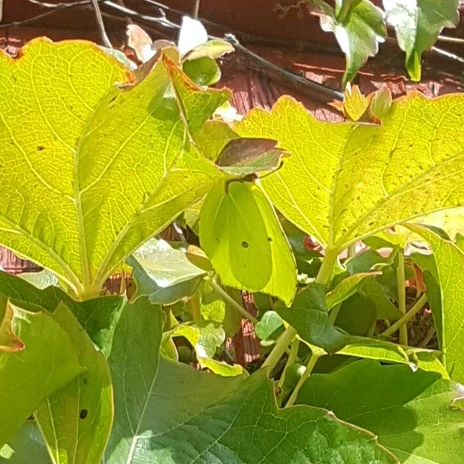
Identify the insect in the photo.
Gonepteryx rhamni
